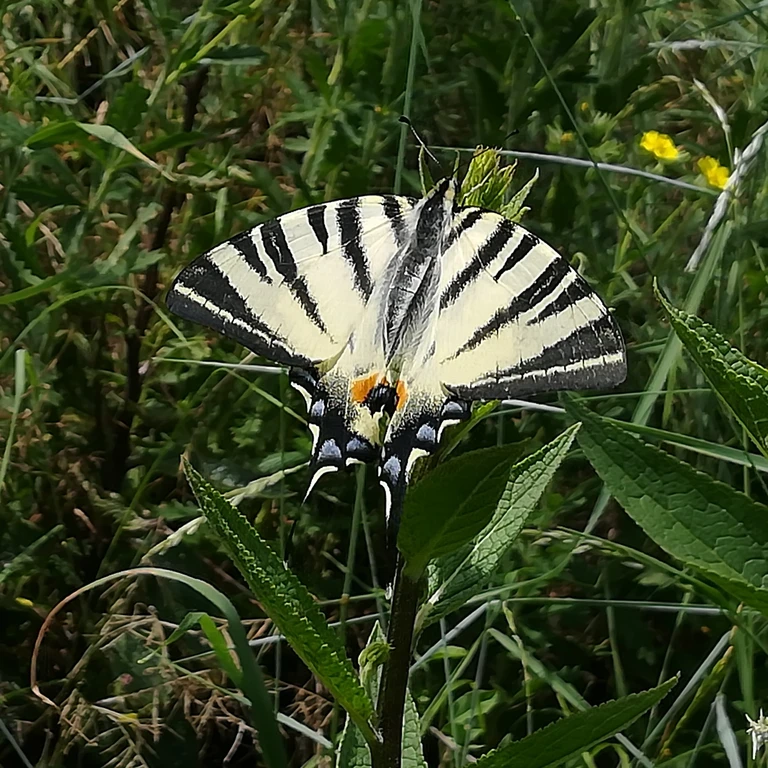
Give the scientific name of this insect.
Iphiclides podalirius
